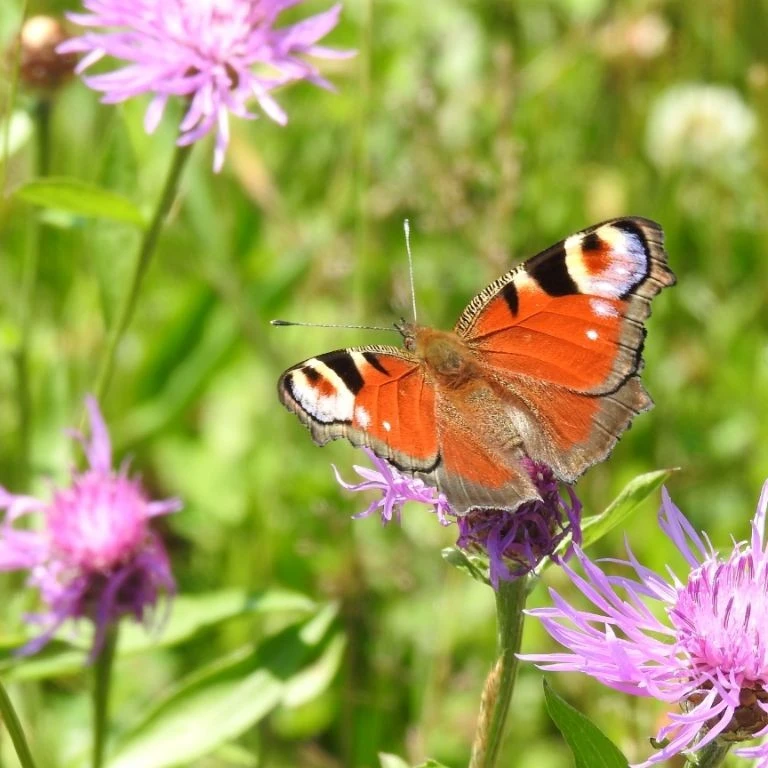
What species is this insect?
Aglais io
